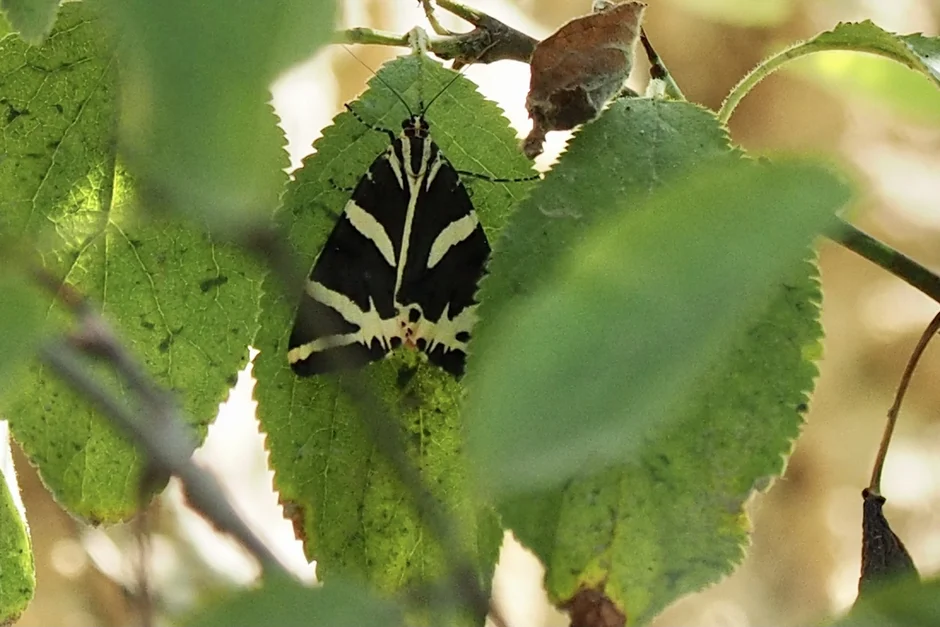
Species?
Euplagia quadripunctaria
